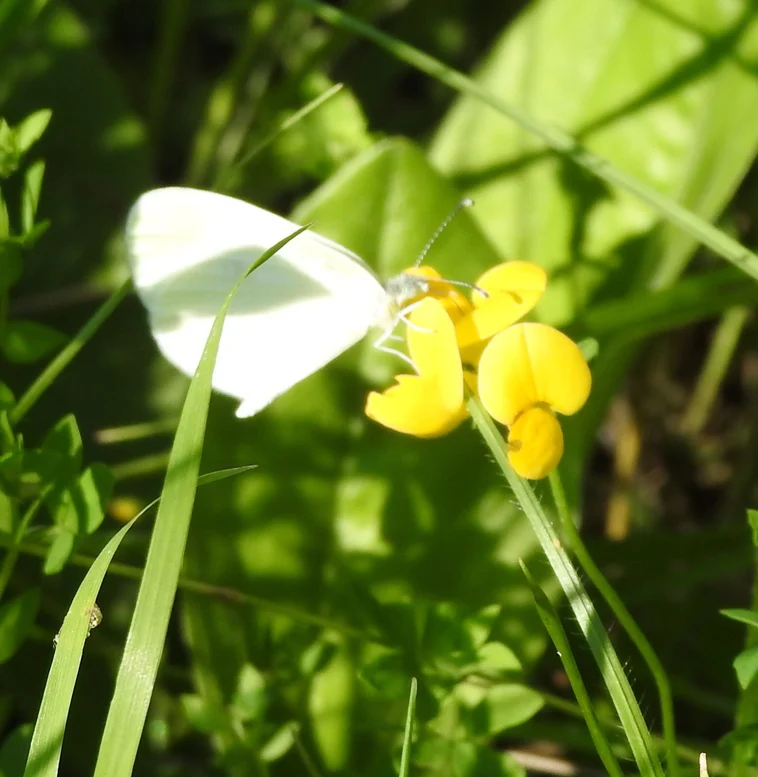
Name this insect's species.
Leptidea sinapis/juvernica
